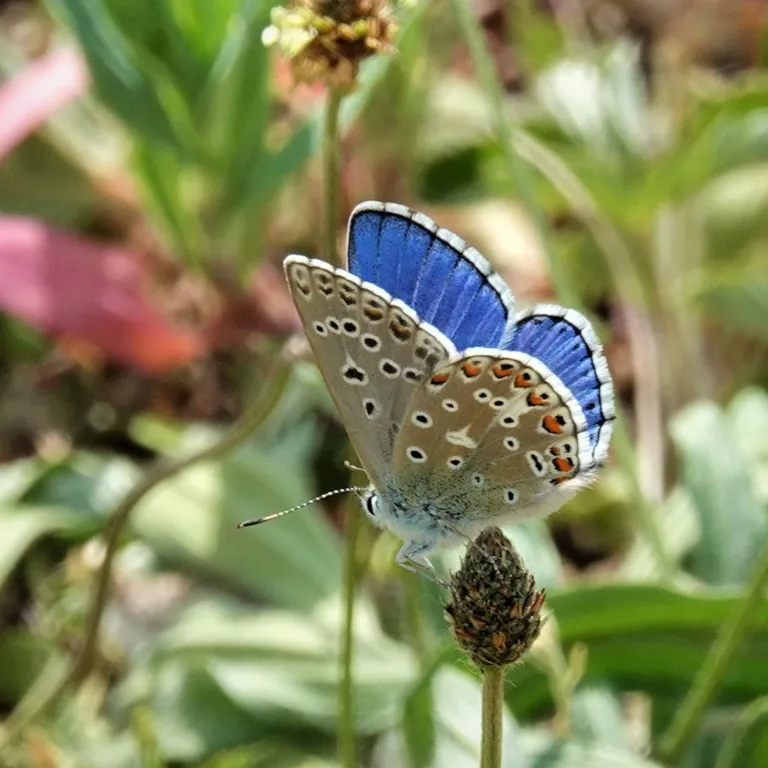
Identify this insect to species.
Lysandra bellargus
